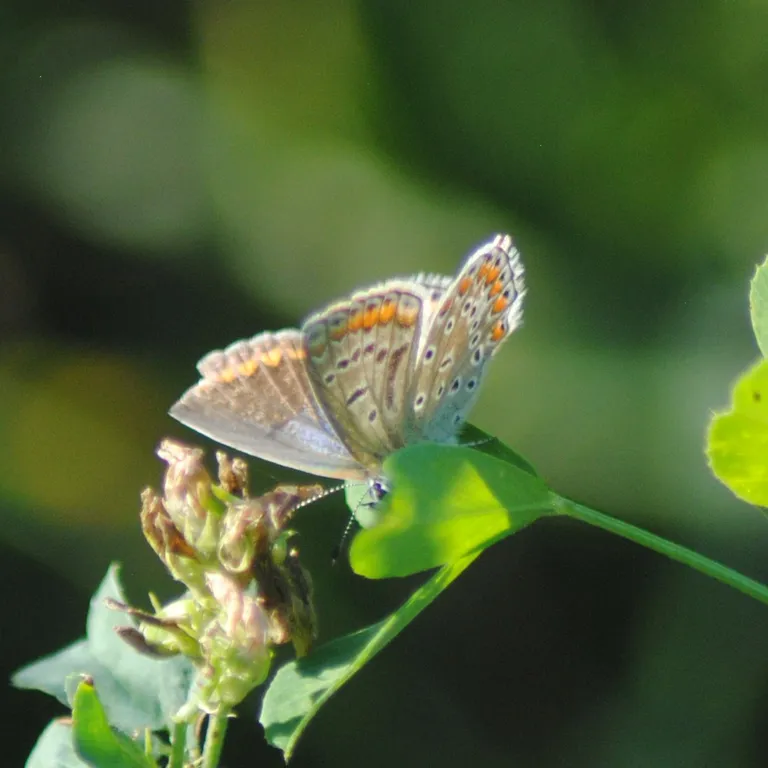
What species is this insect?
Polyommatus icarus
